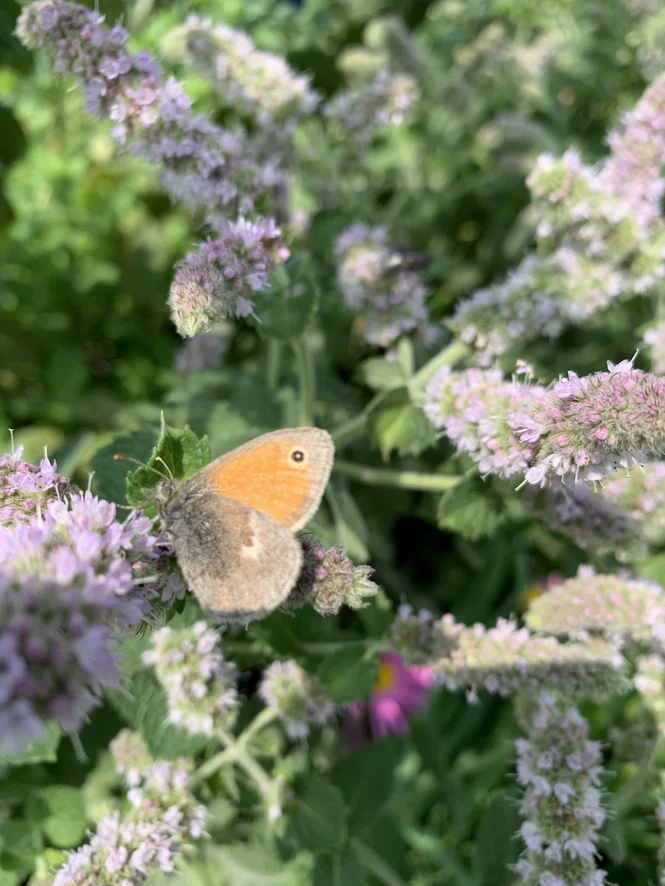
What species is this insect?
Coenonympha pamphilus
